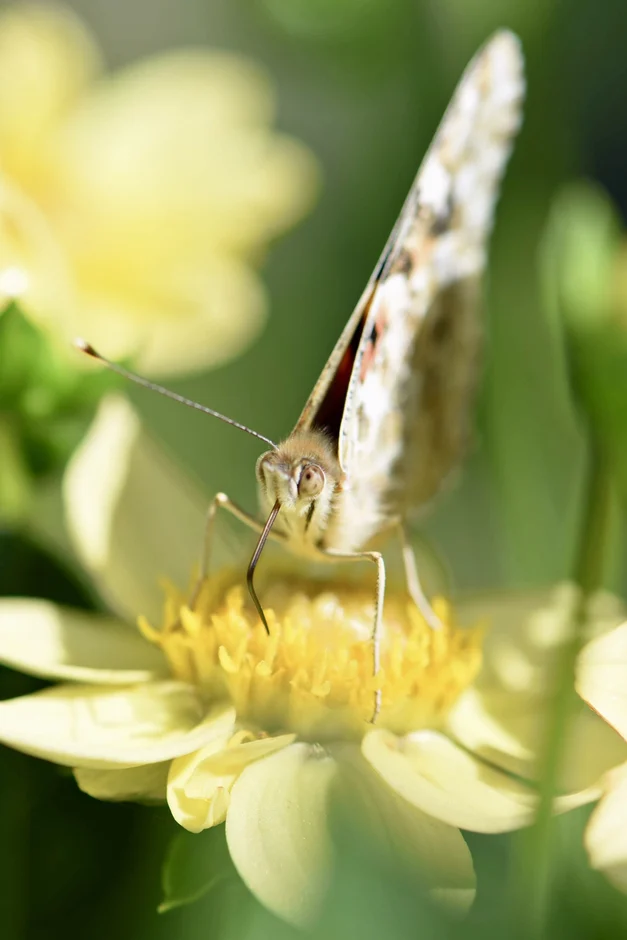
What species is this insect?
Vanessa cardui
